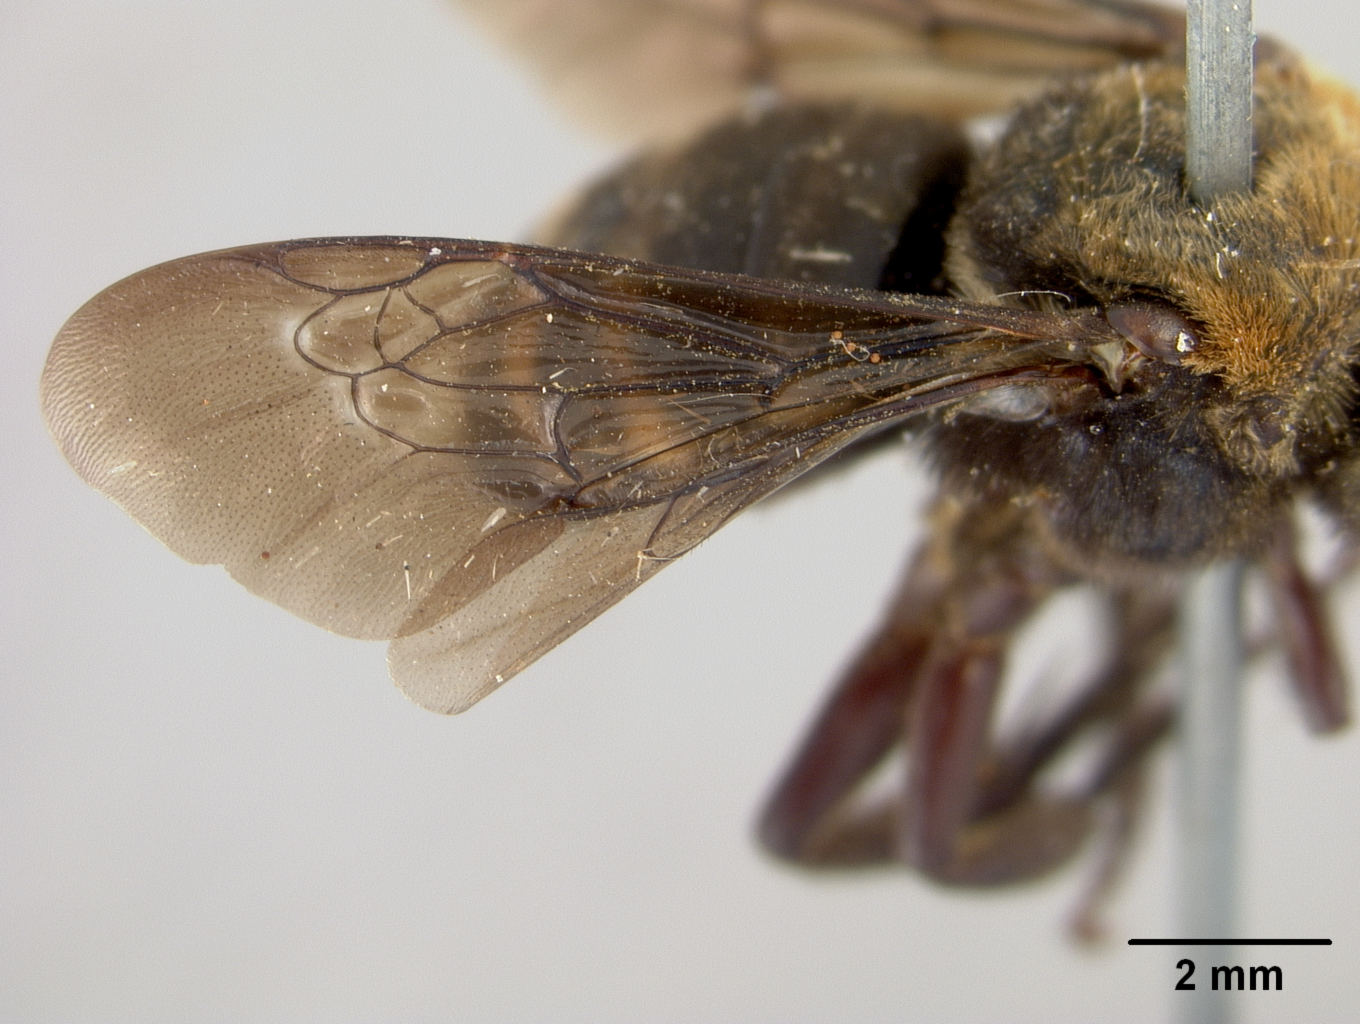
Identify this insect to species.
Bombomelecta larreae
